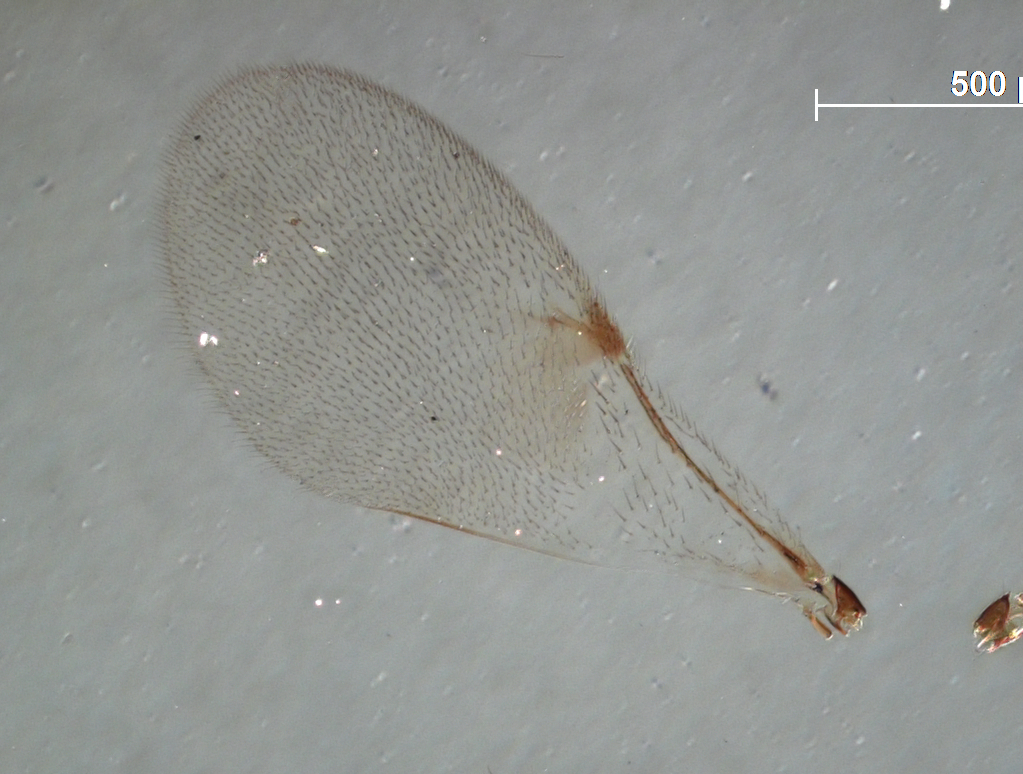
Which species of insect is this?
Copidosoma japonicum
